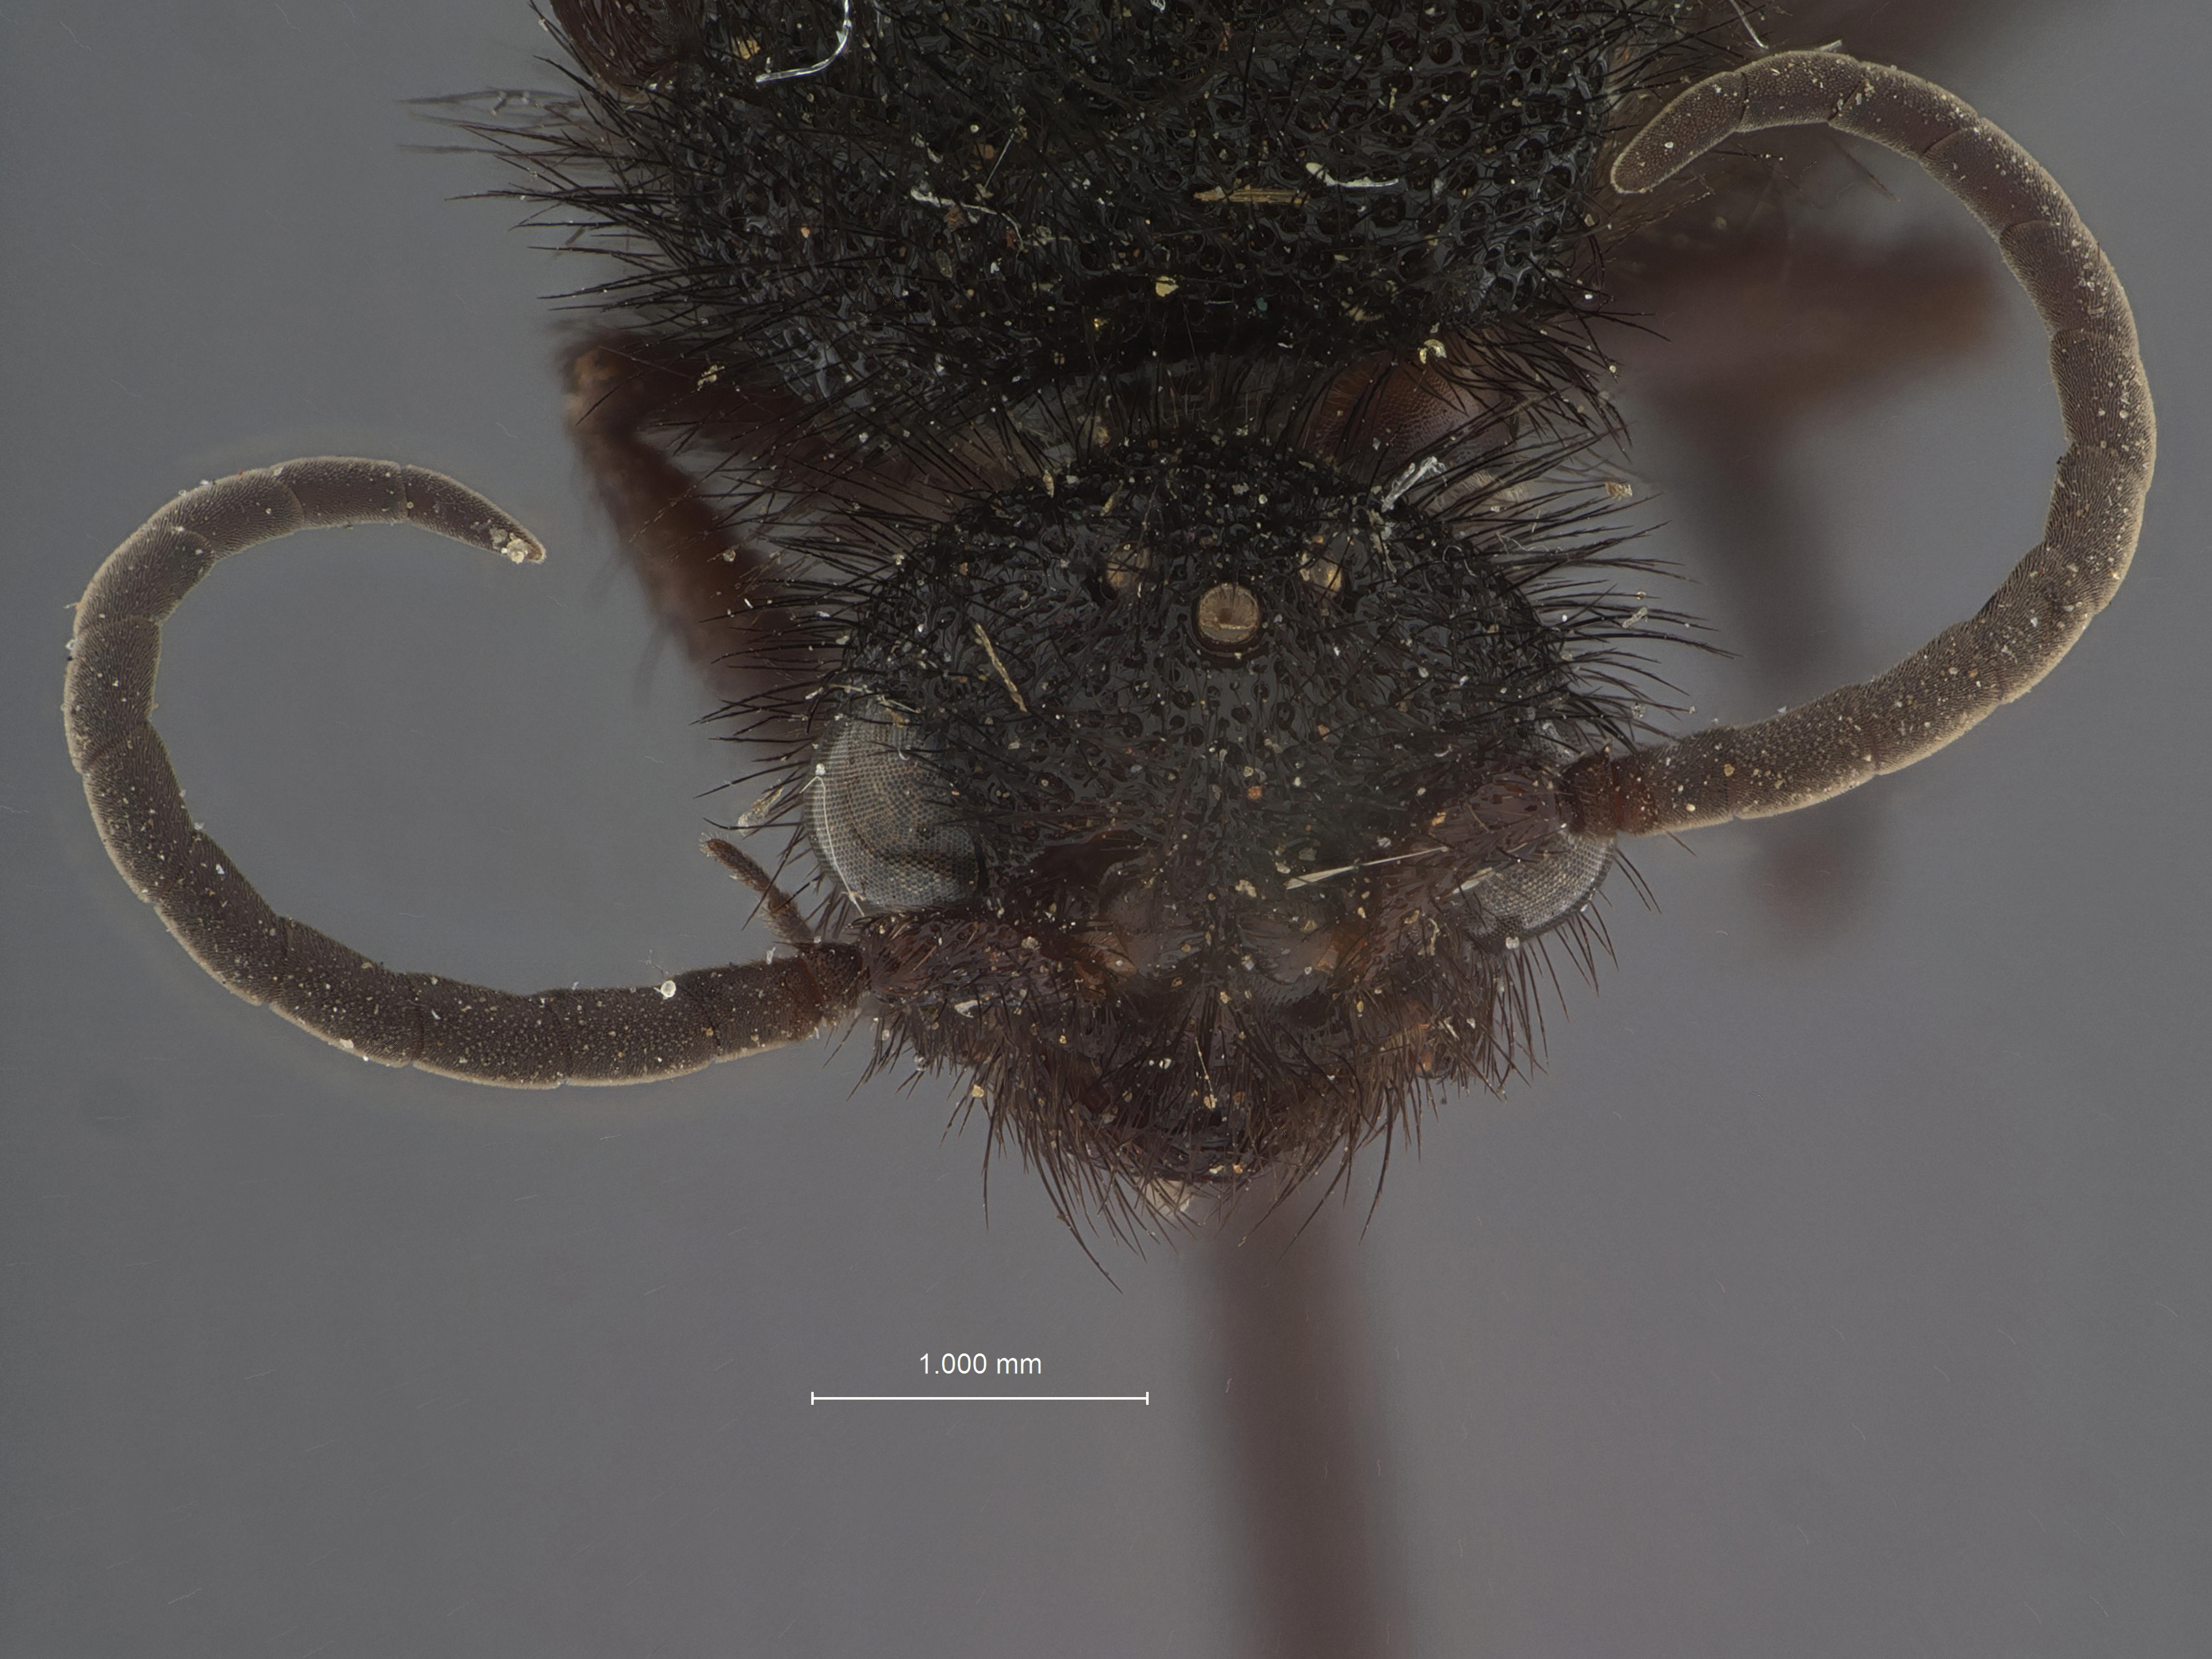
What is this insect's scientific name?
Dasymutilla cotulla
